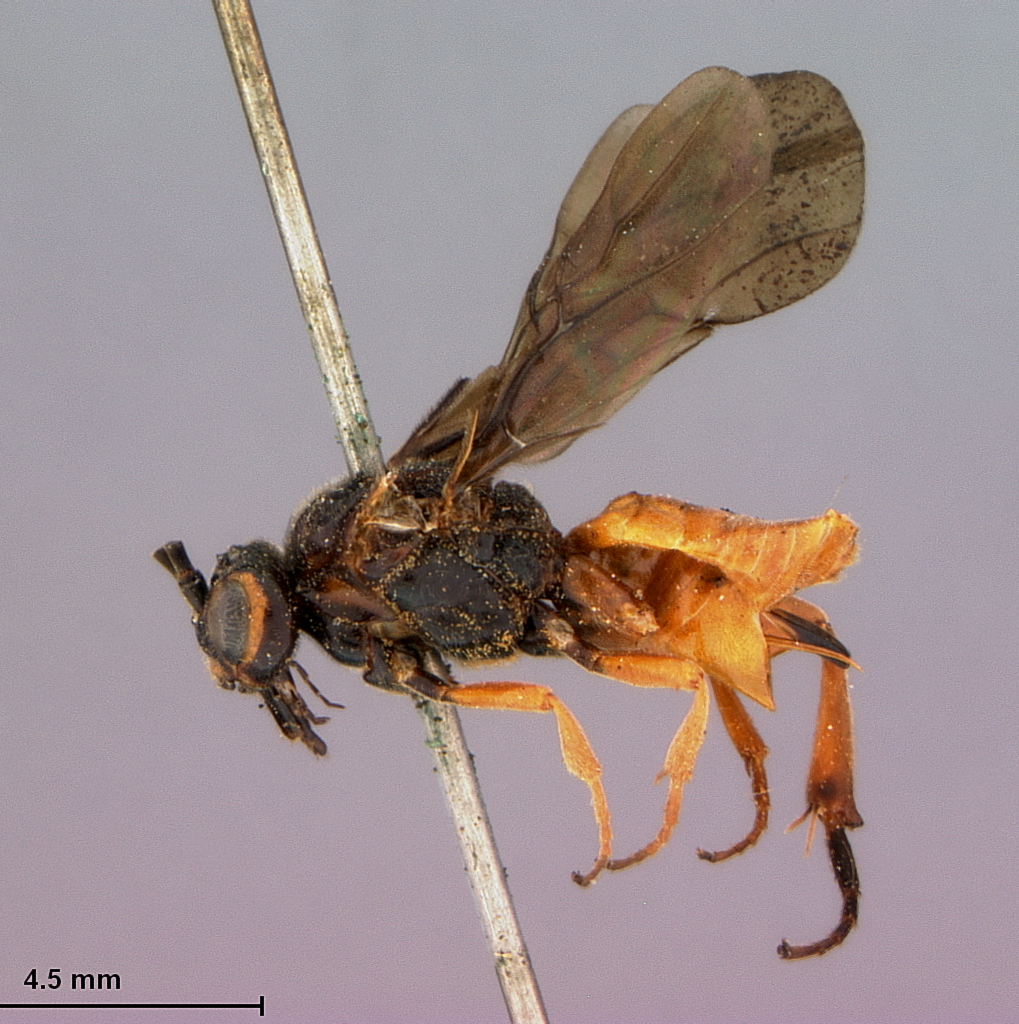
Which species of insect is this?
Cardiochiles nebrascensis
